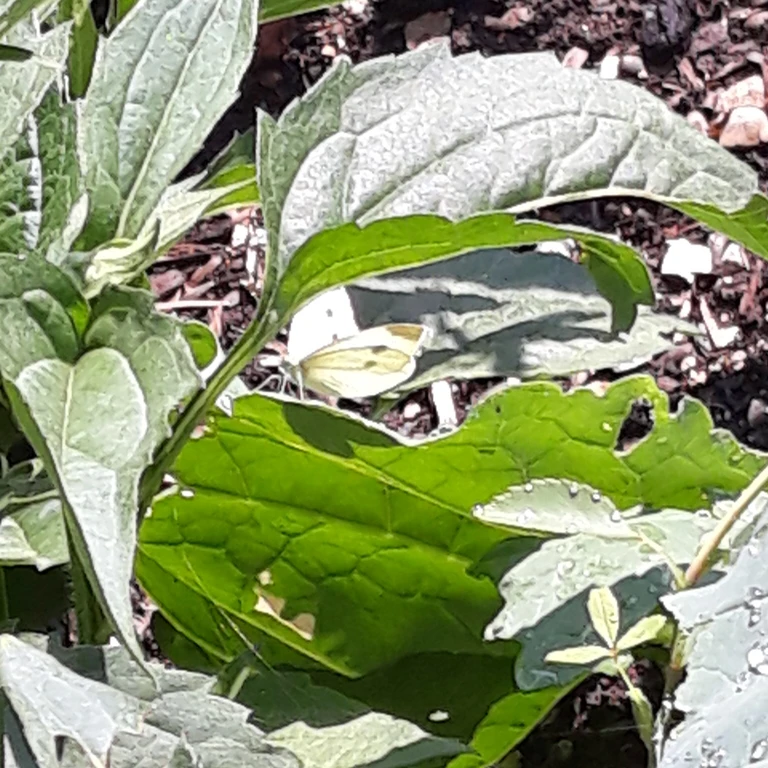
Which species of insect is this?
Pieris rapae
